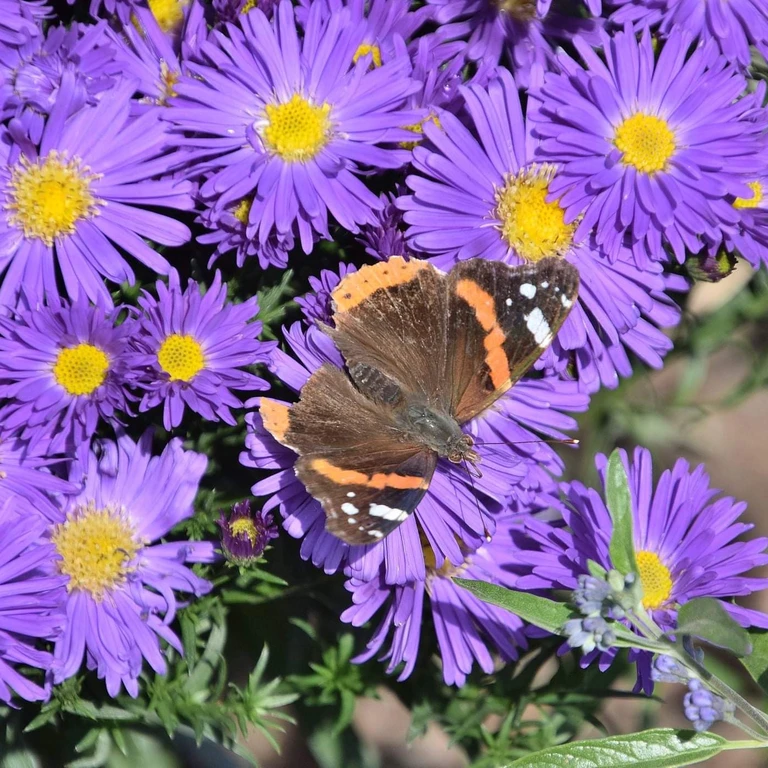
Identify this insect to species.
Vanessa atalanta
